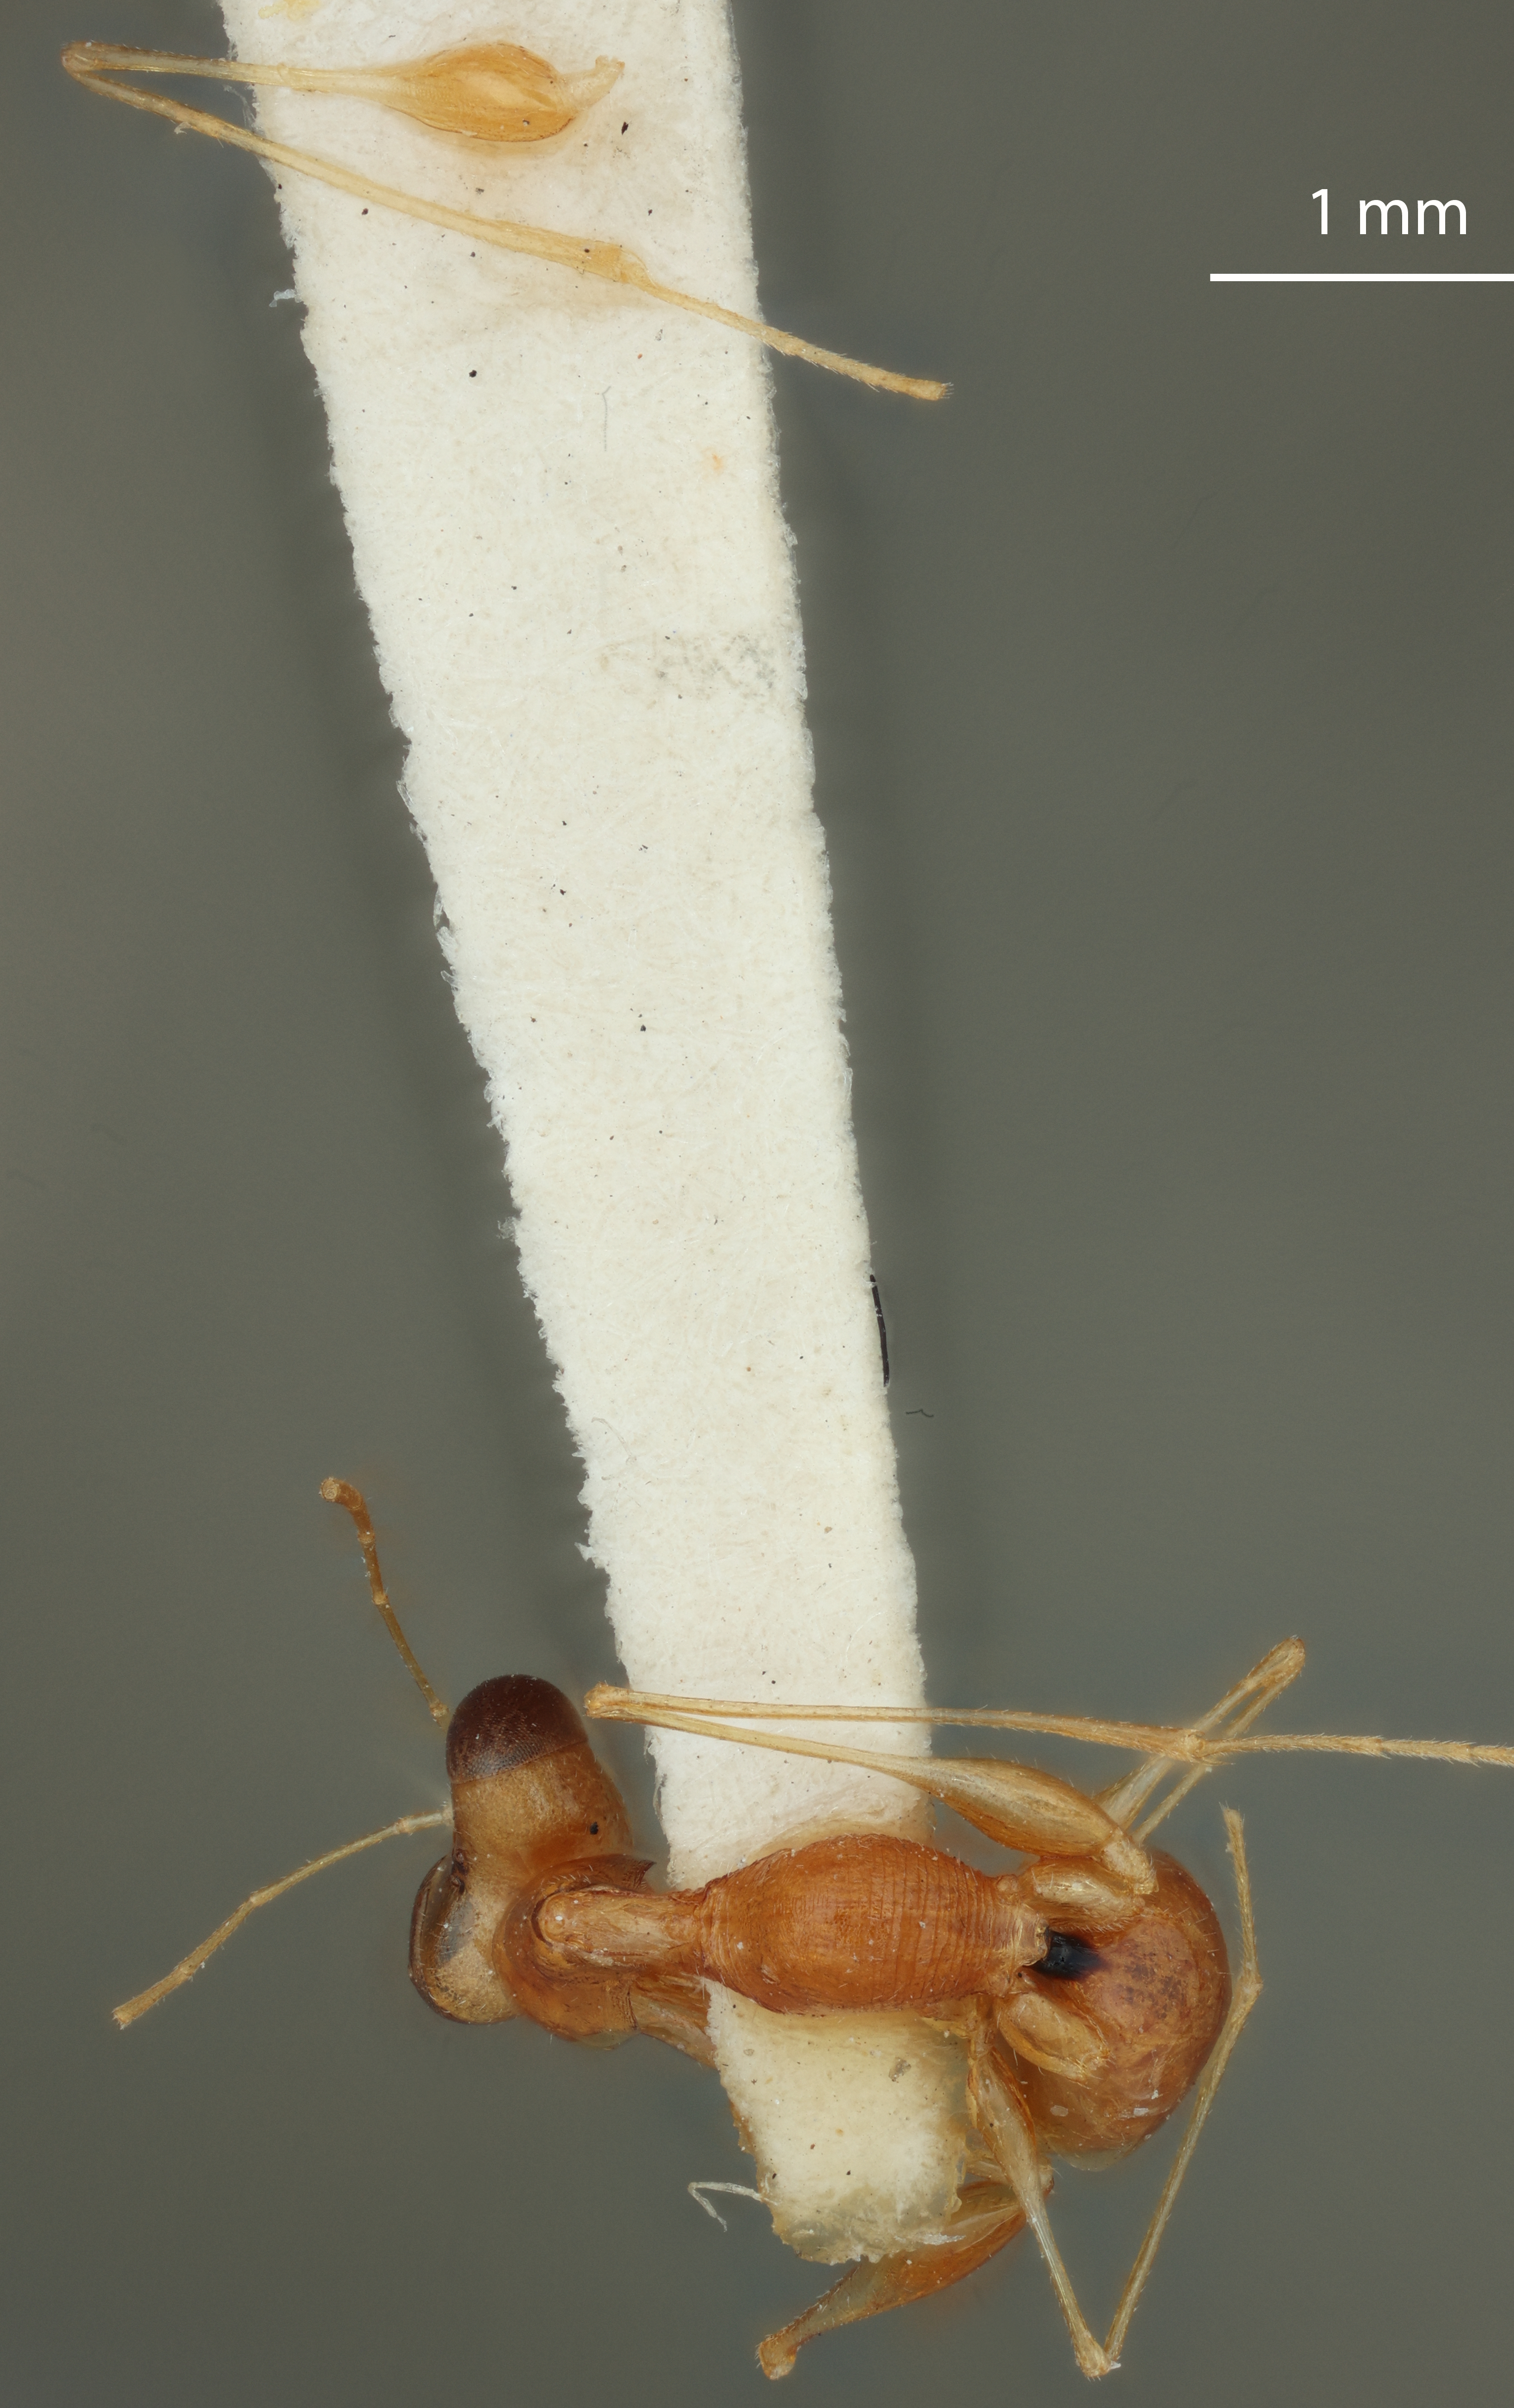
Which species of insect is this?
Gonatopus curriei
